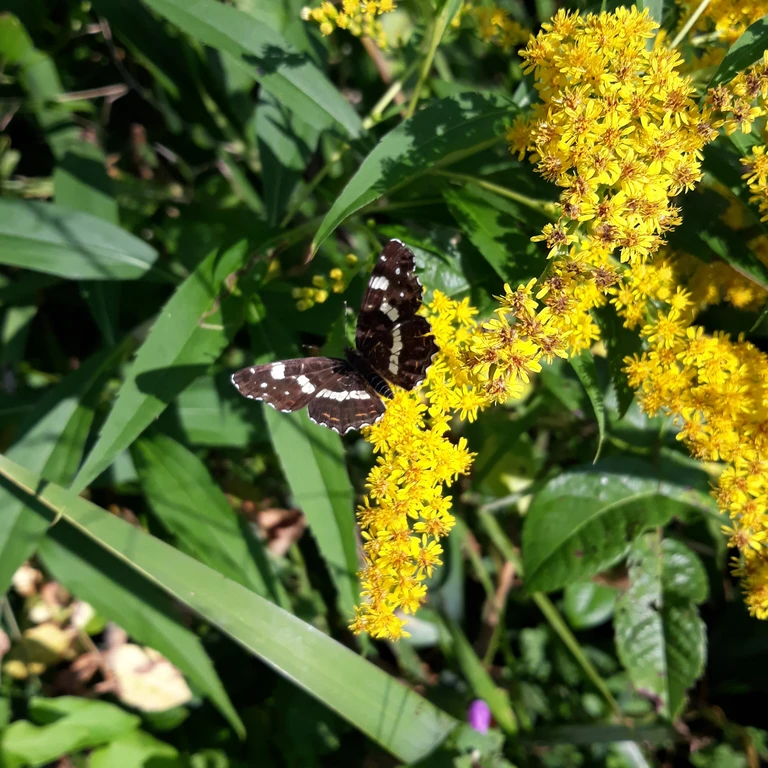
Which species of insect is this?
Araschnia levana
